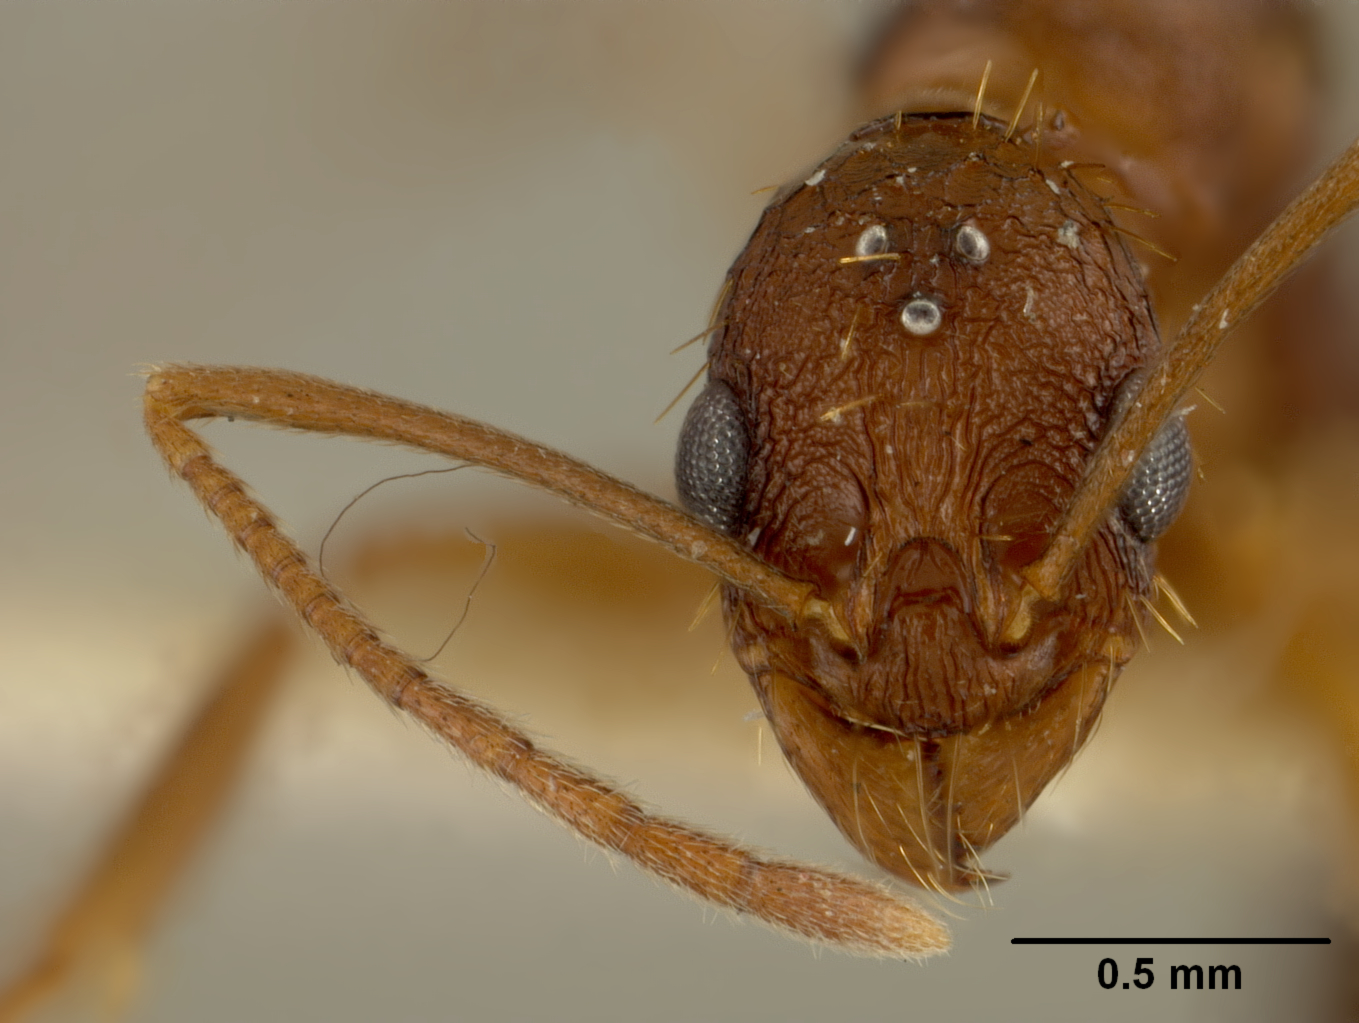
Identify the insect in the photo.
Aphaenogaster honduriana
